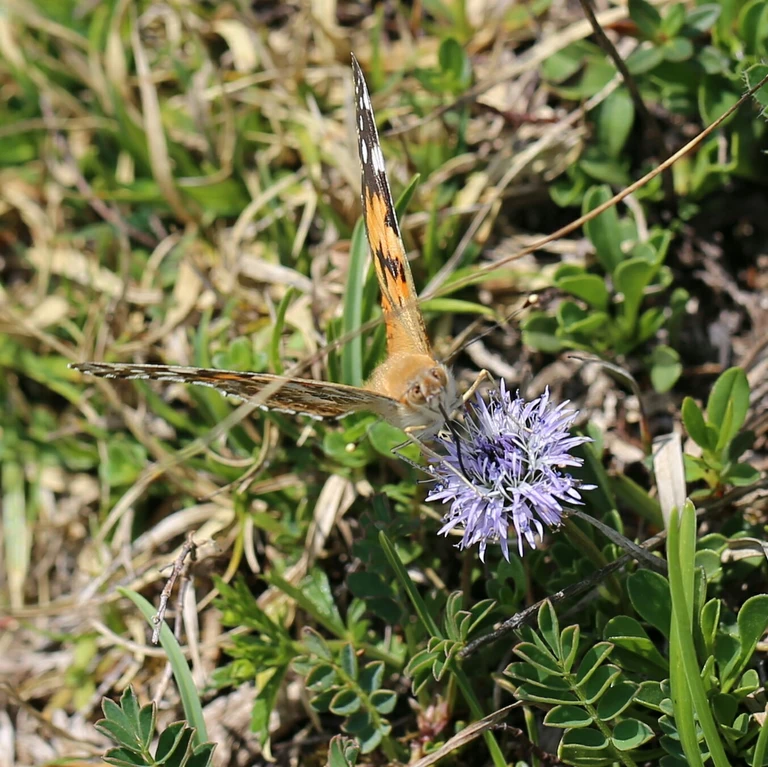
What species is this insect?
Vanessa cardui
